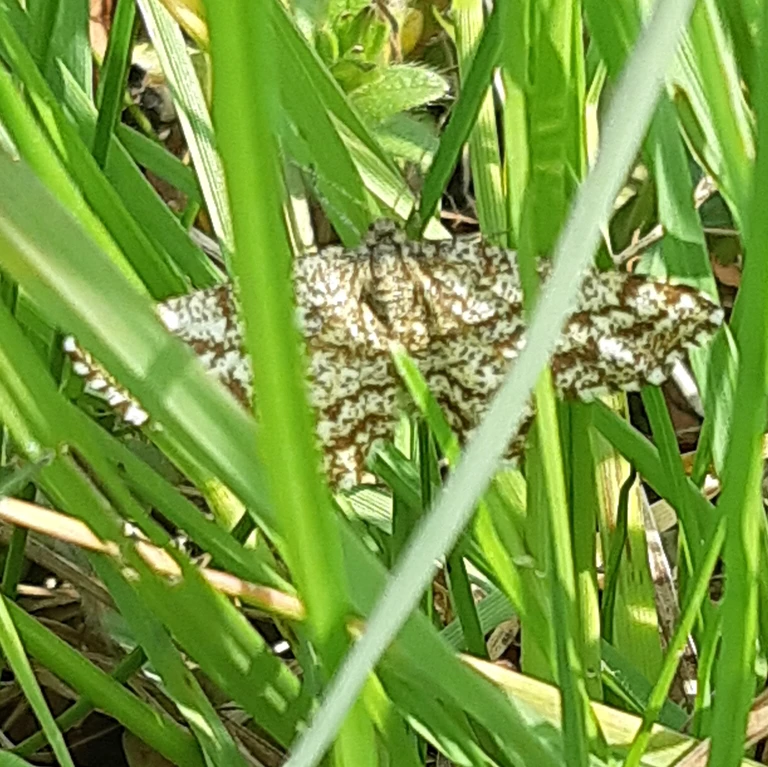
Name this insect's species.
Ematurga atomaria
